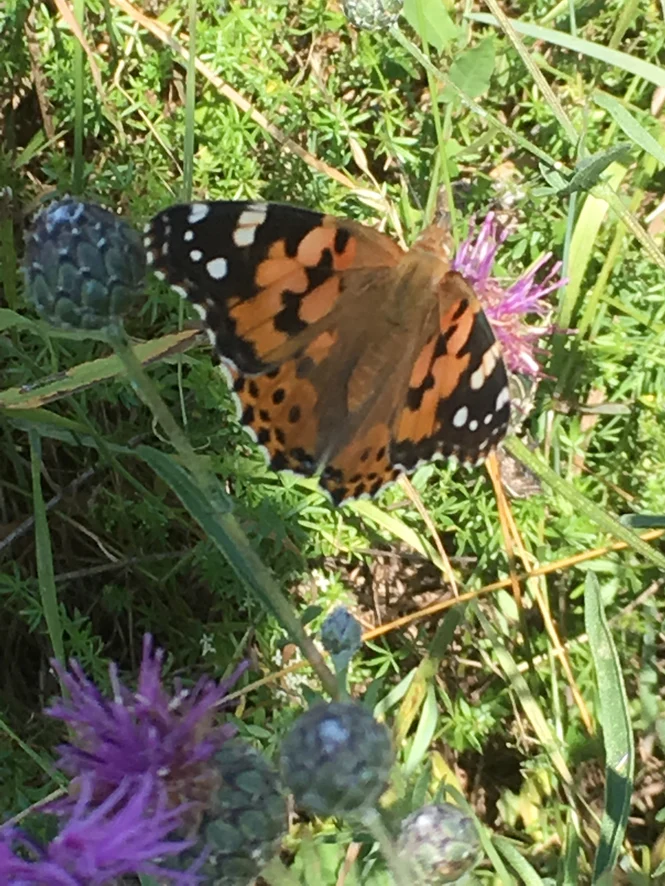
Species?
Vanessa cardui
